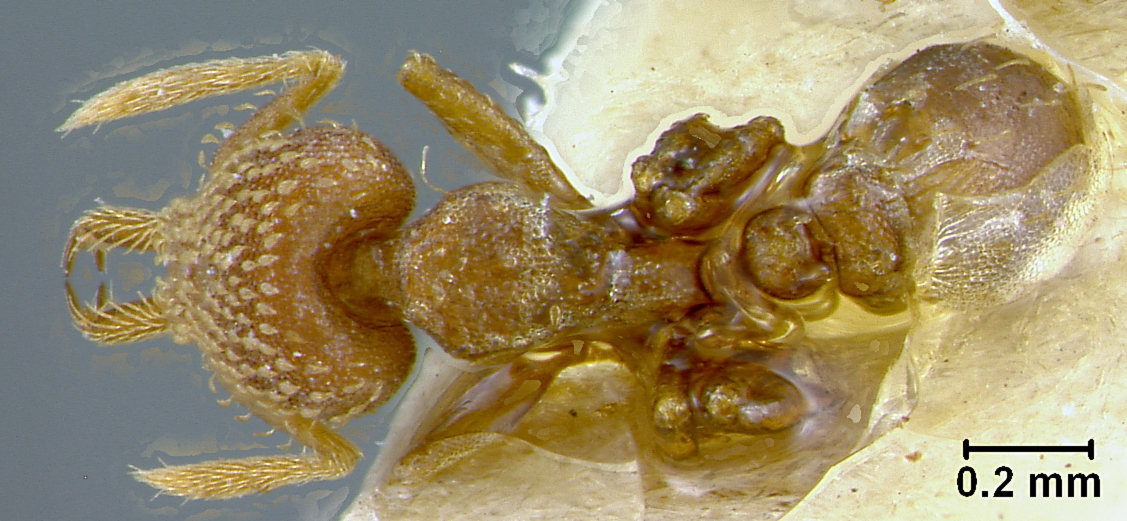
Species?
Strumigenys eggersi
